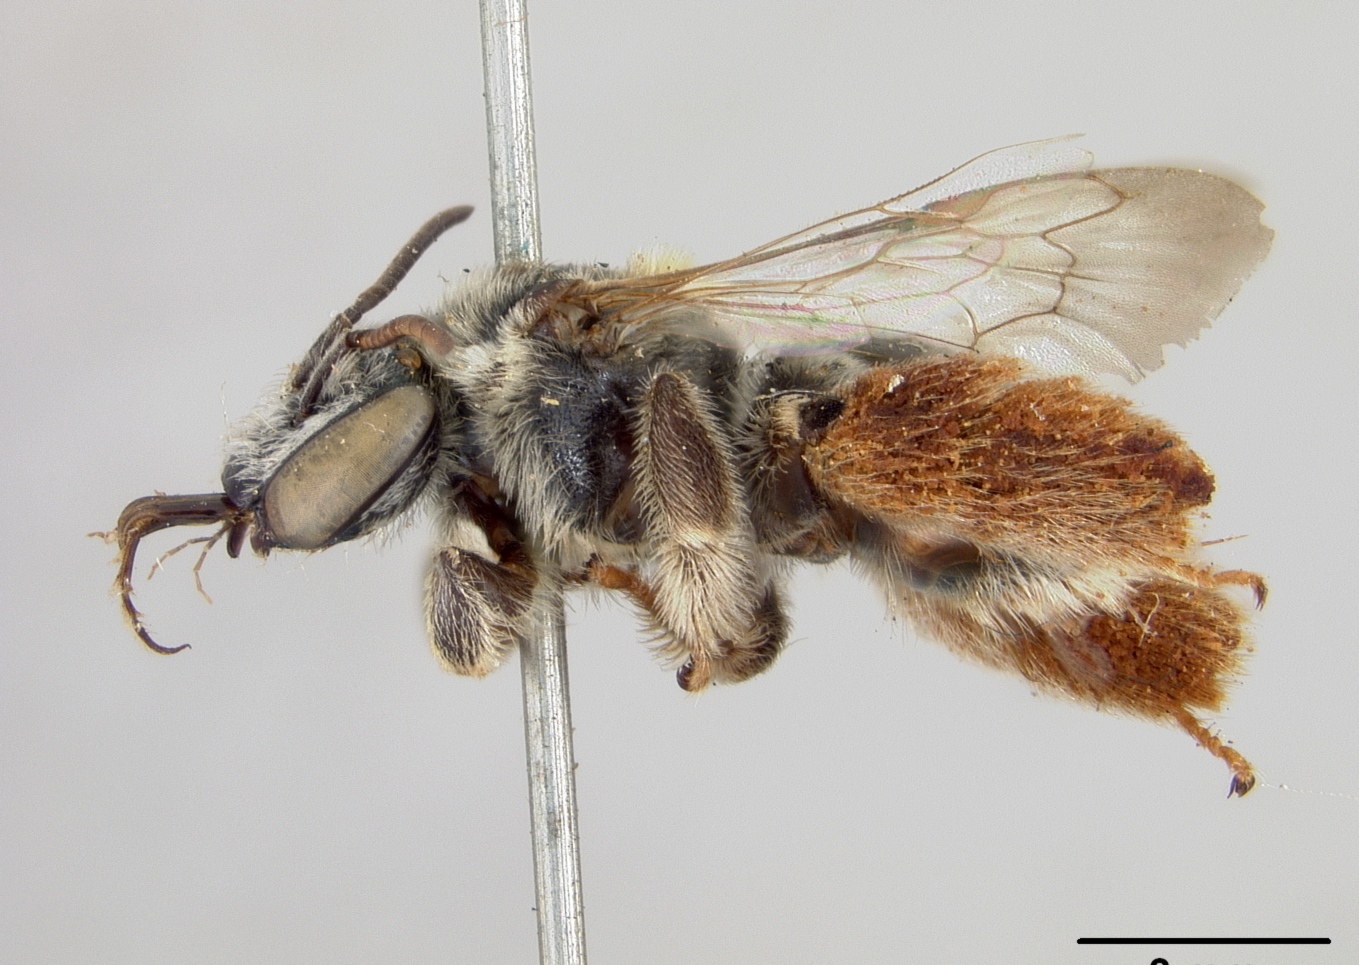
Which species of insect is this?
Exomalopsis penelope
